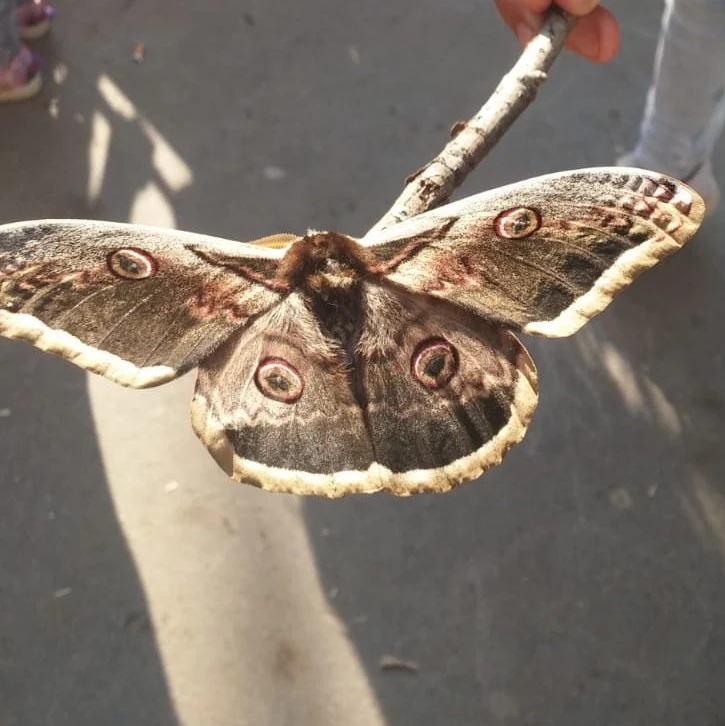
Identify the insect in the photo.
Saturnia pyri
